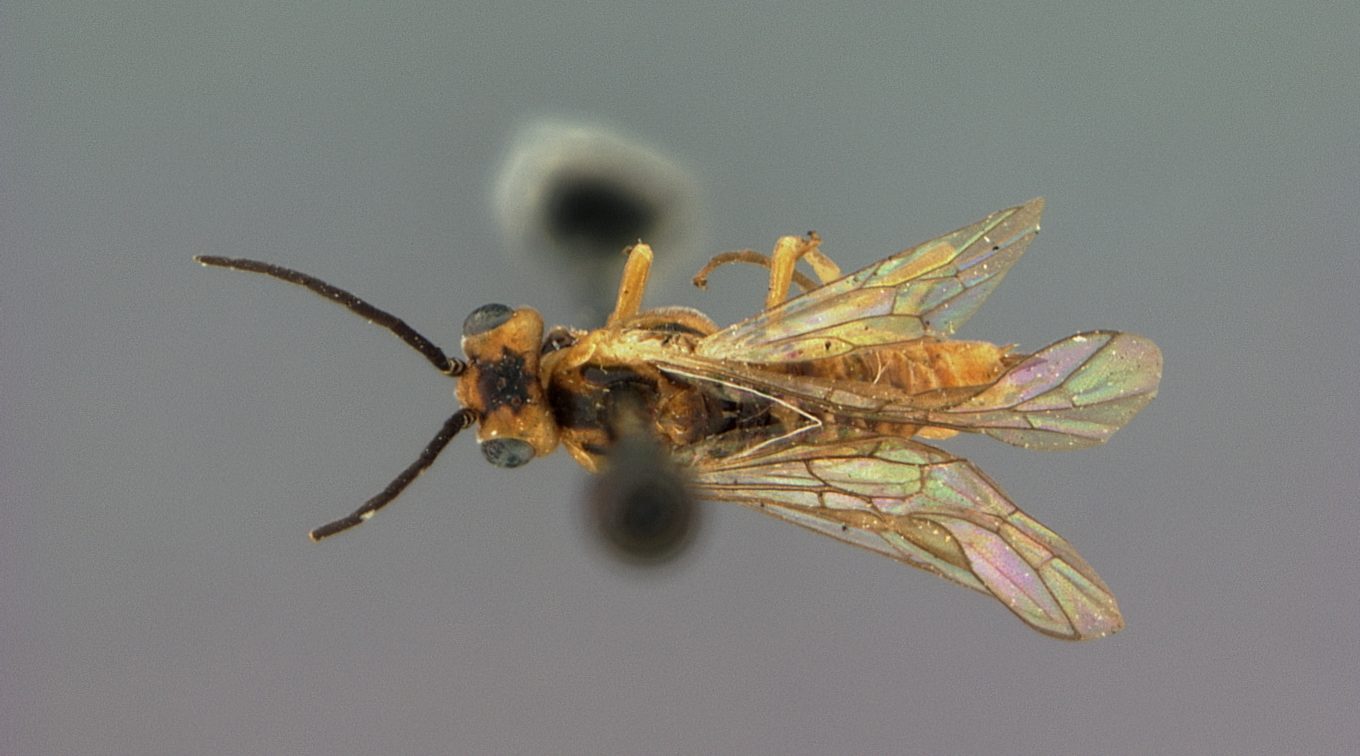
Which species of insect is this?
Nematus lipovskyi
